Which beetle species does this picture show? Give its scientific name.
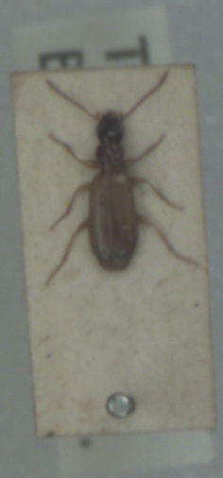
Paradromius linearis
